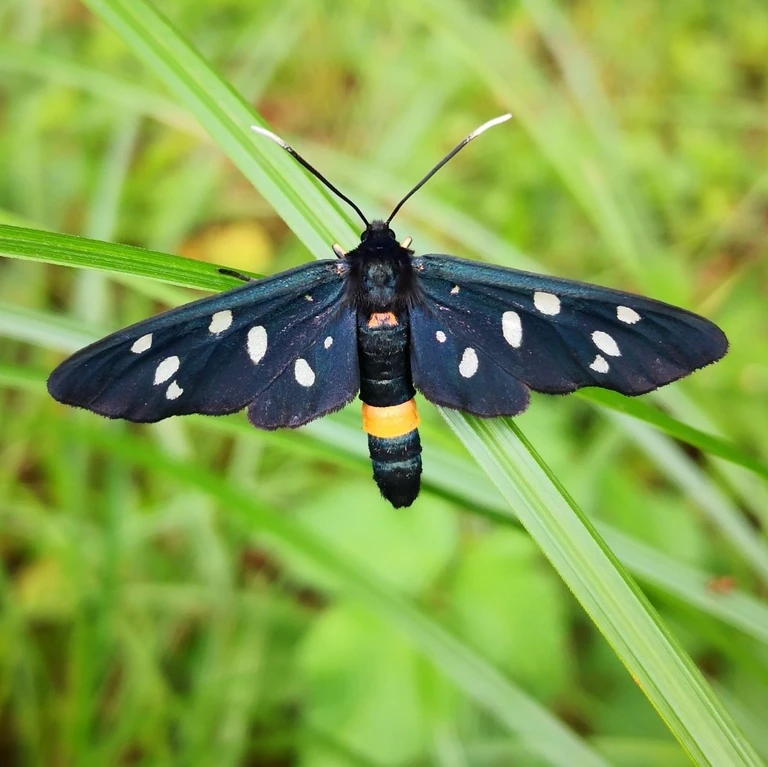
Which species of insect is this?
Amata phegea
